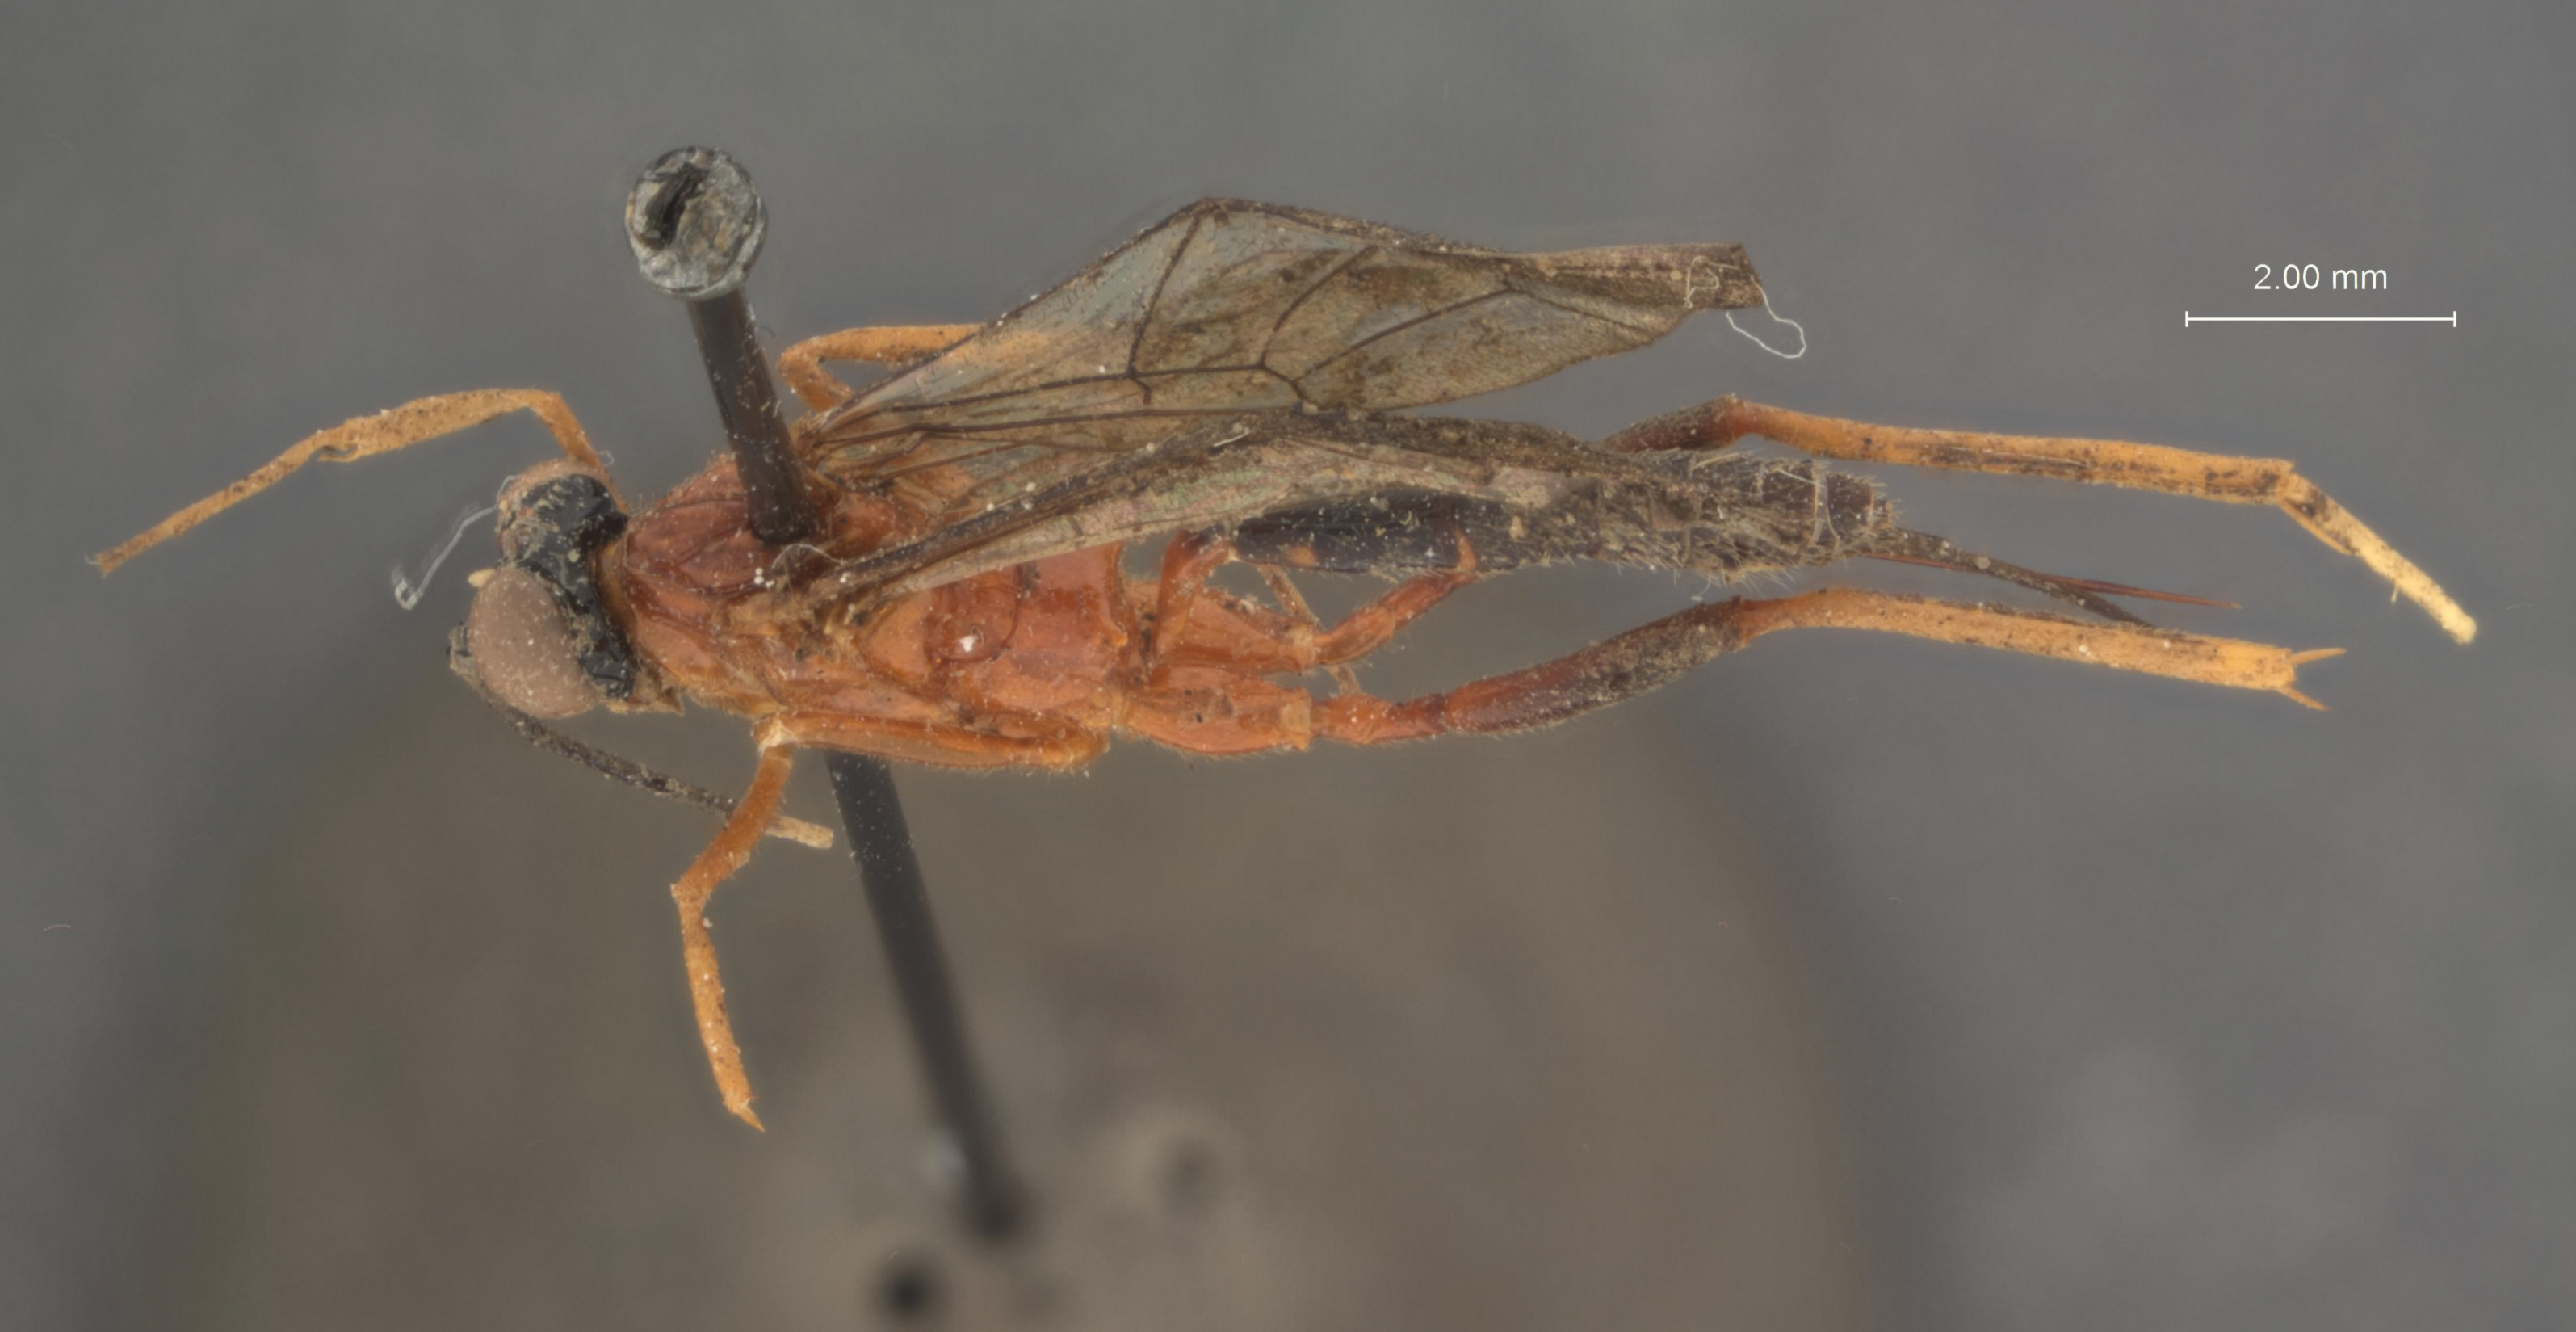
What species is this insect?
Polycyrtus inca
